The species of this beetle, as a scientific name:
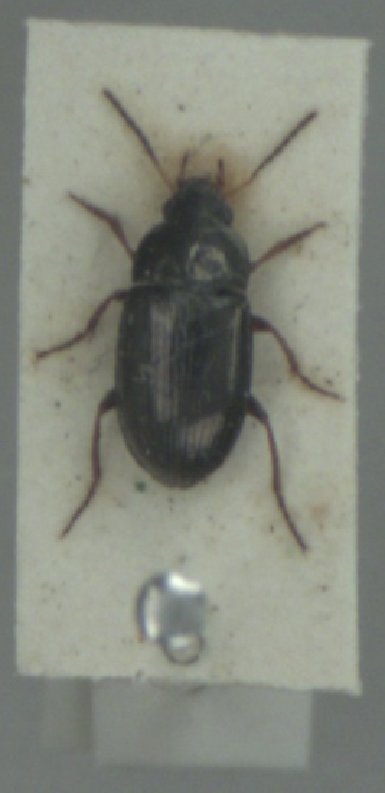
Amara anthobia
